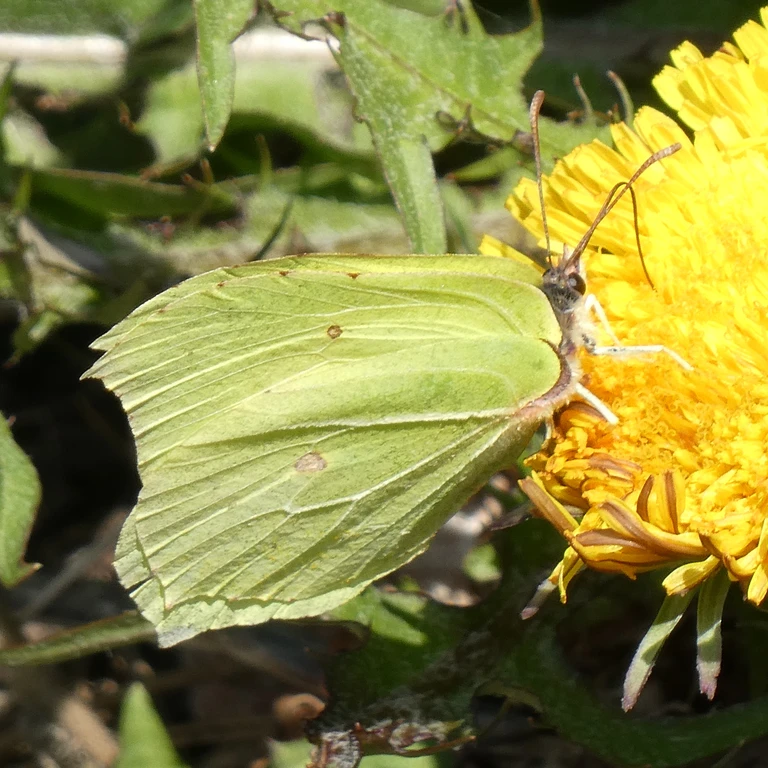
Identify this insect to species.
Gonepteryx rhamni
